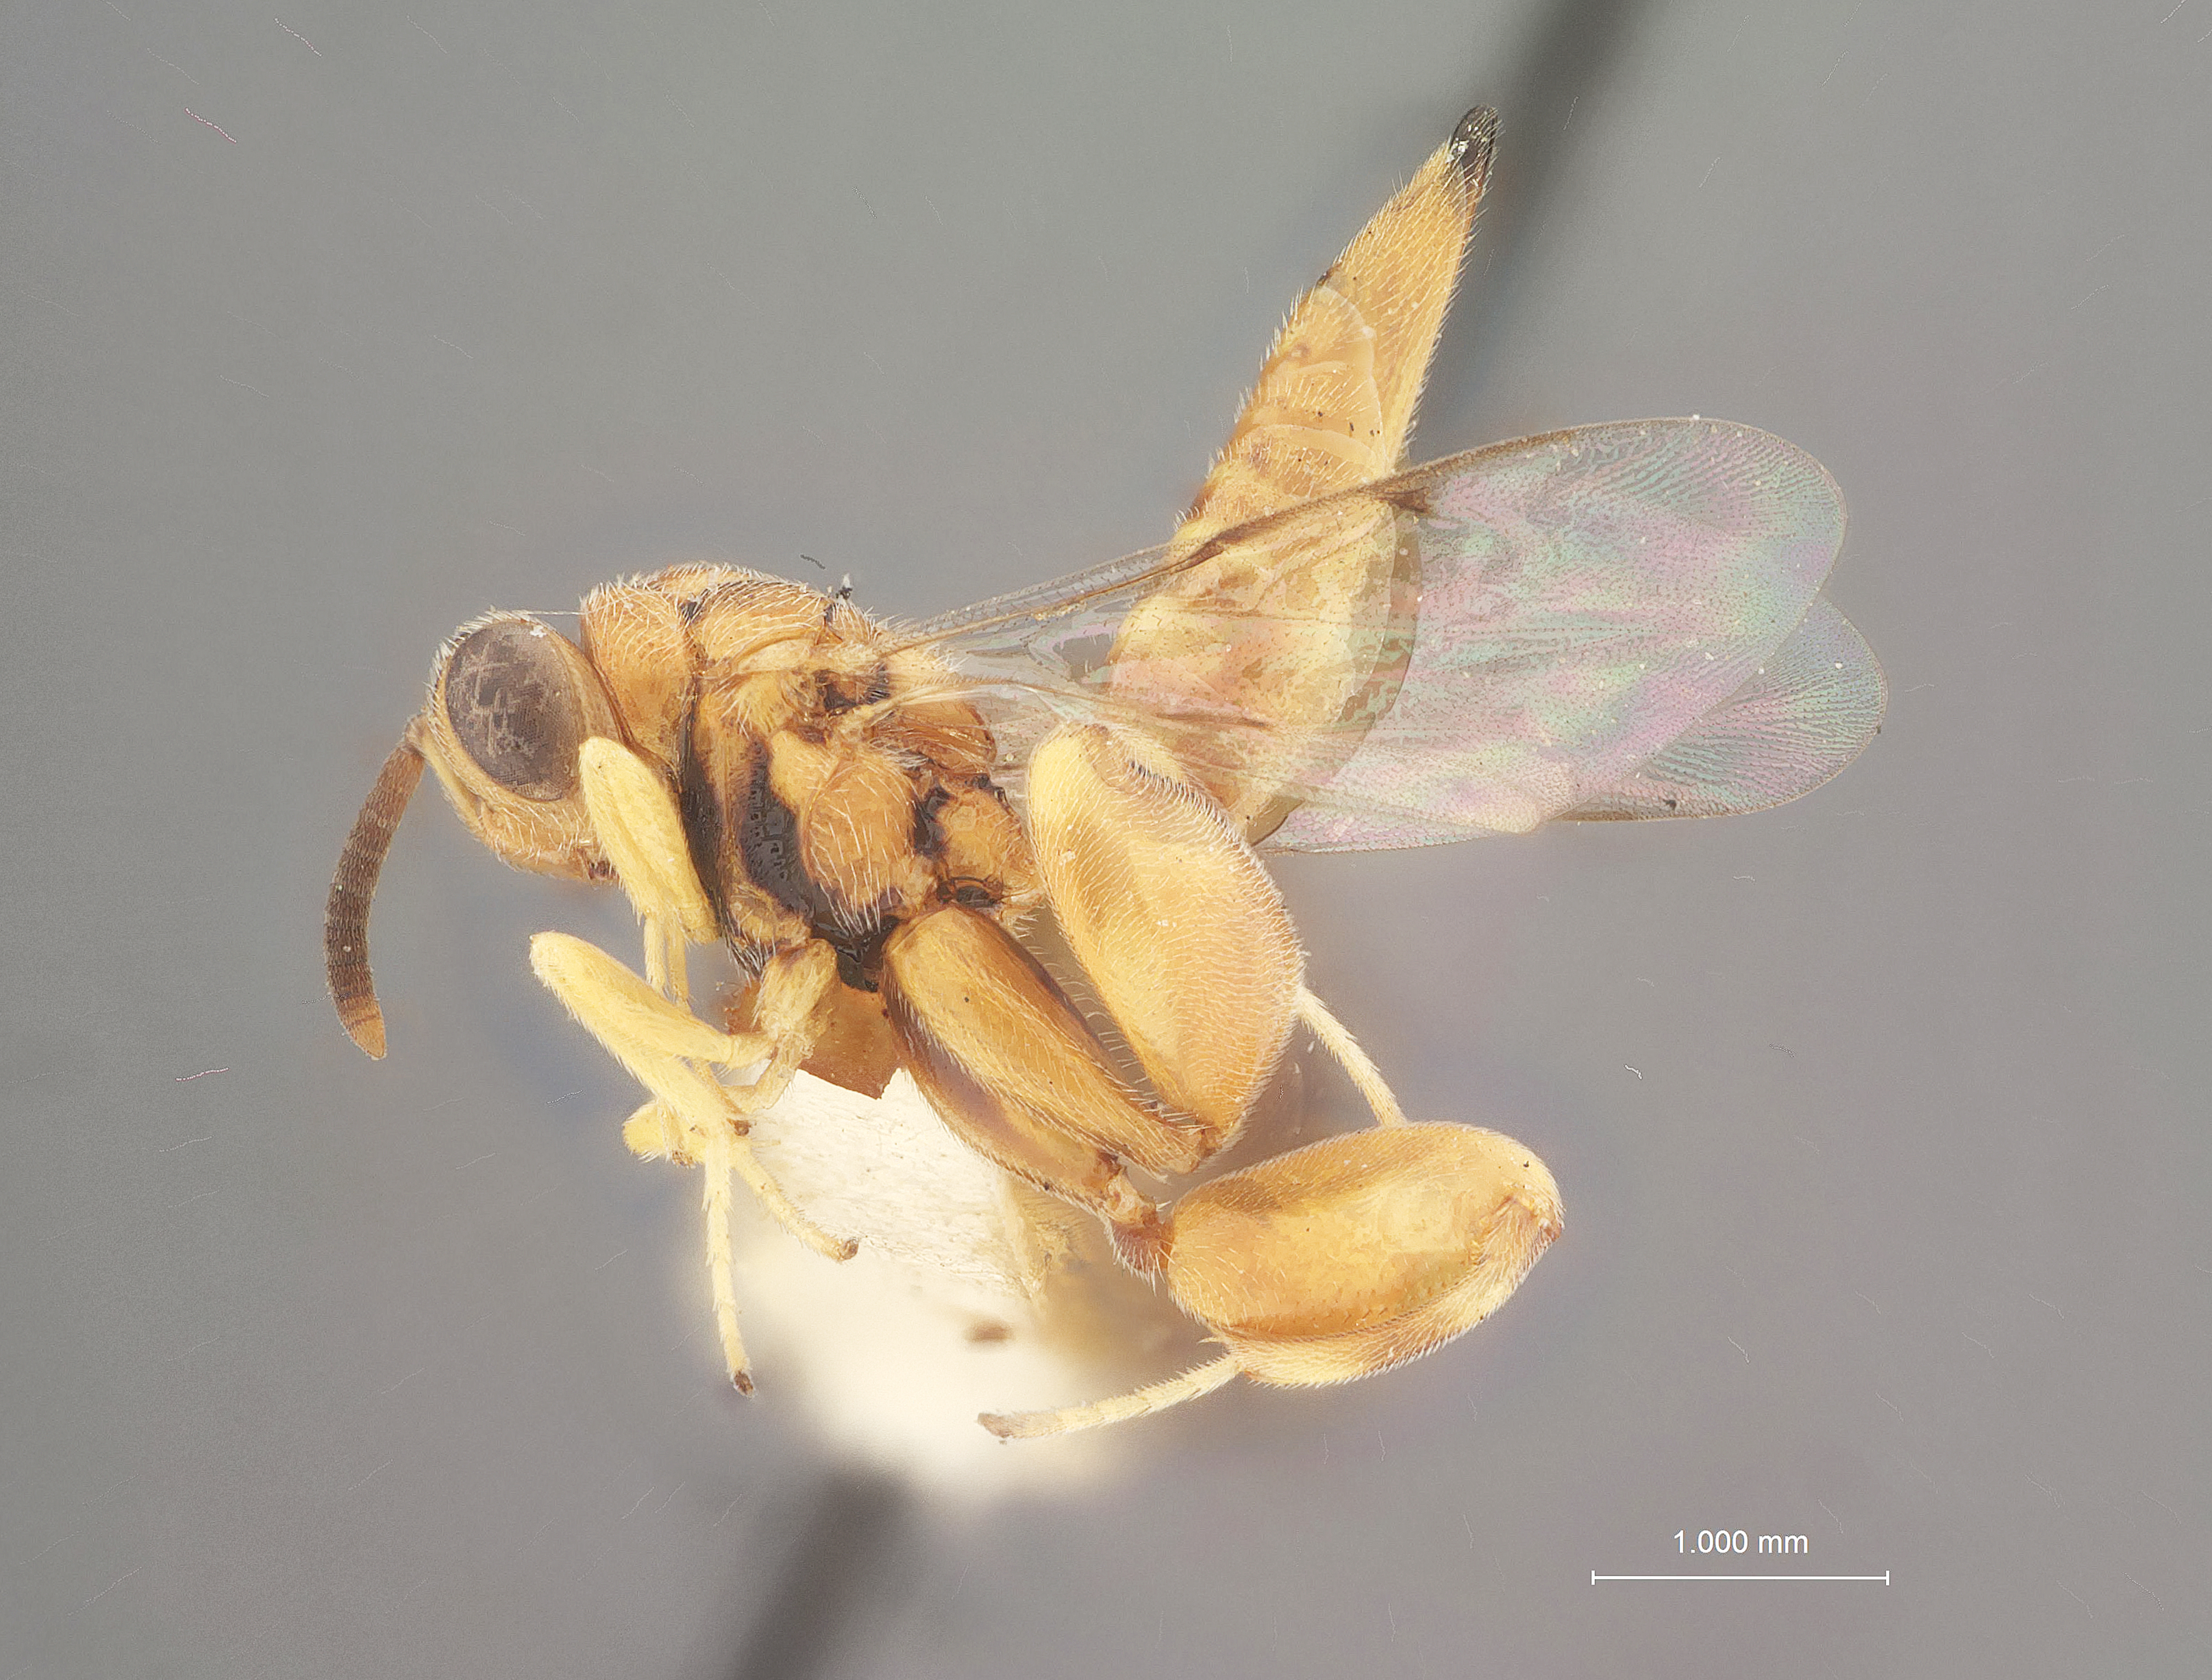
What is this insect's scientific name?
Spilochalcis tanais
